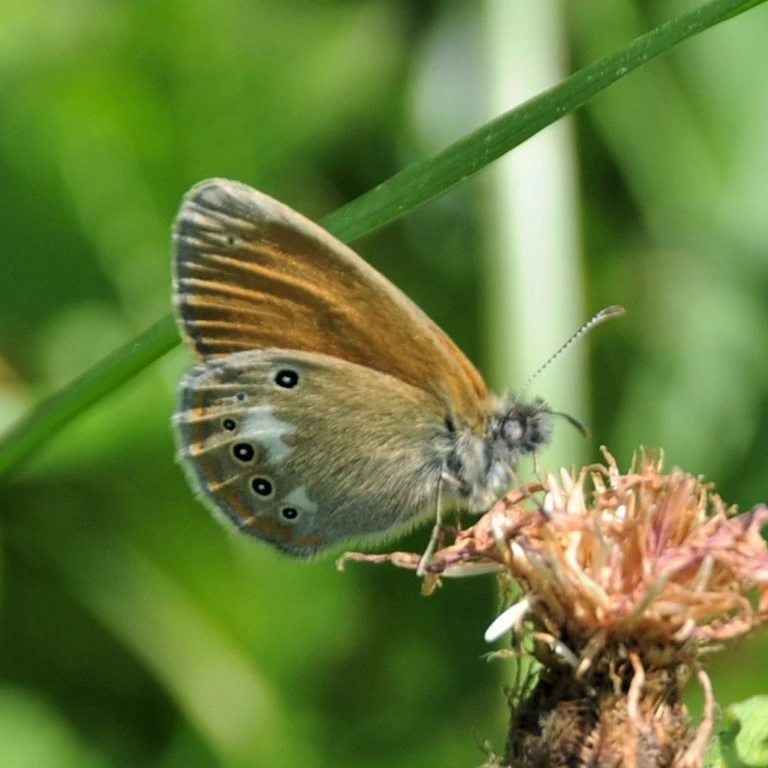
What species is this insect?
Coenonympha glycerion (also Coenonympha iphis)
